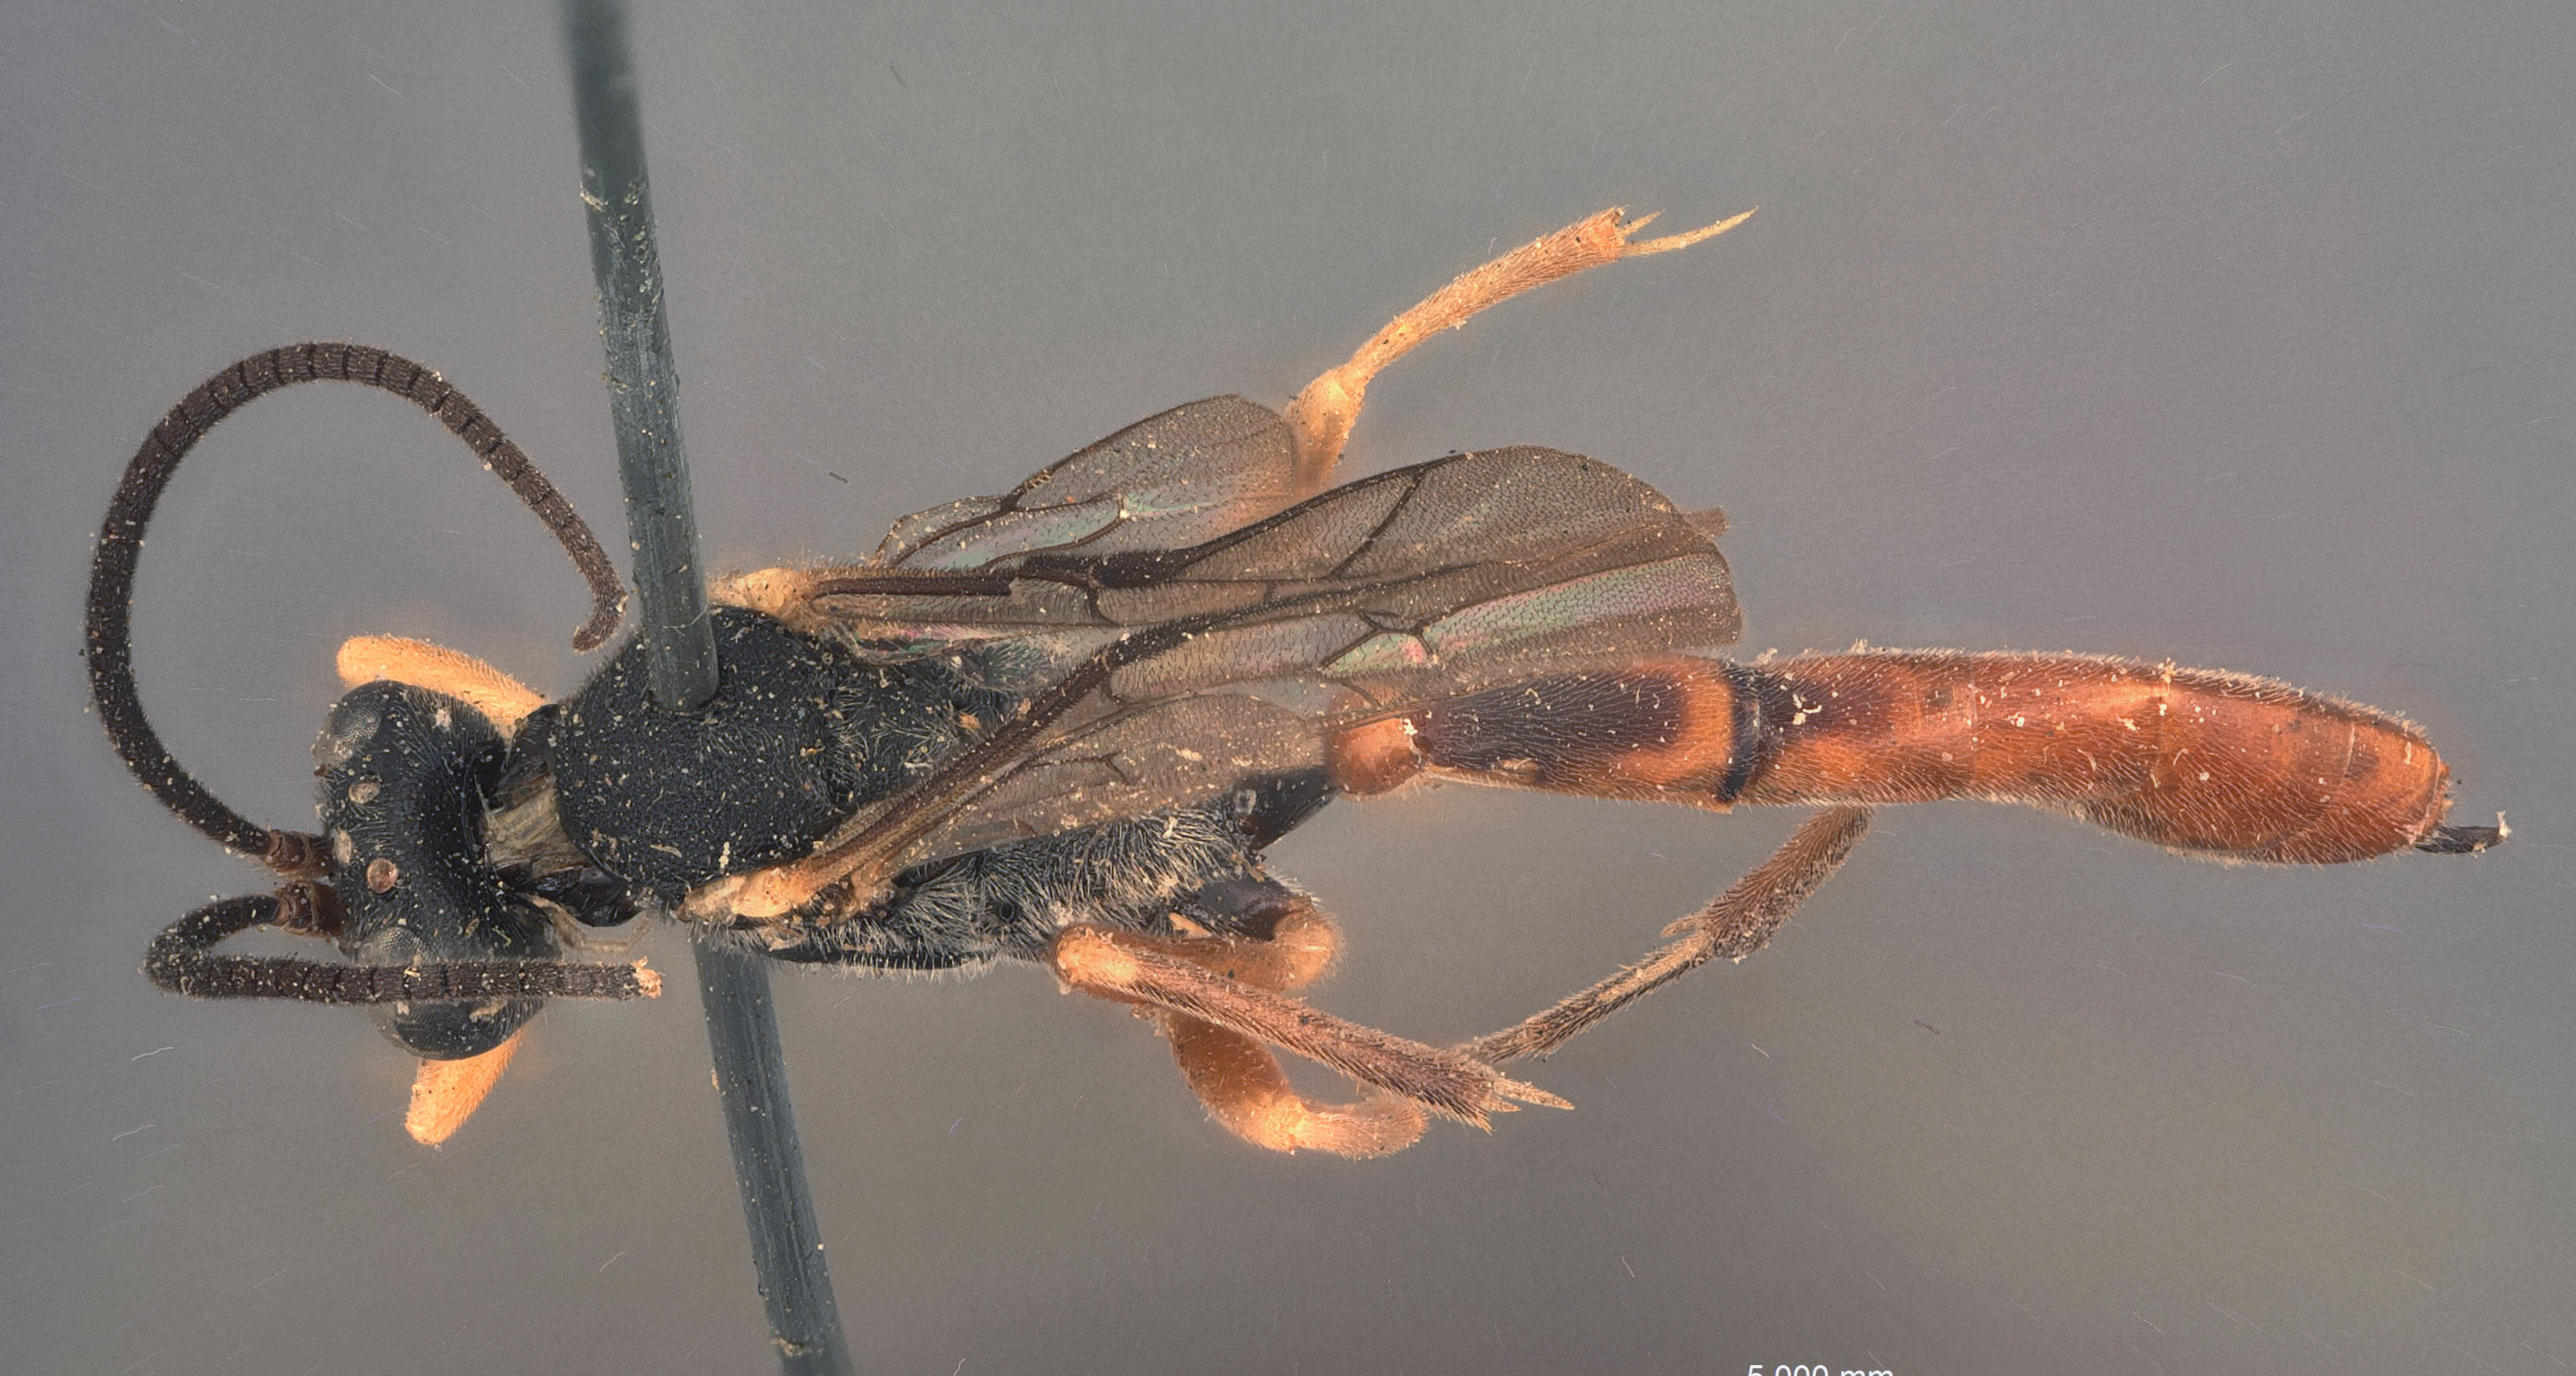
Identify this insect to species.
Limneria sessilis
